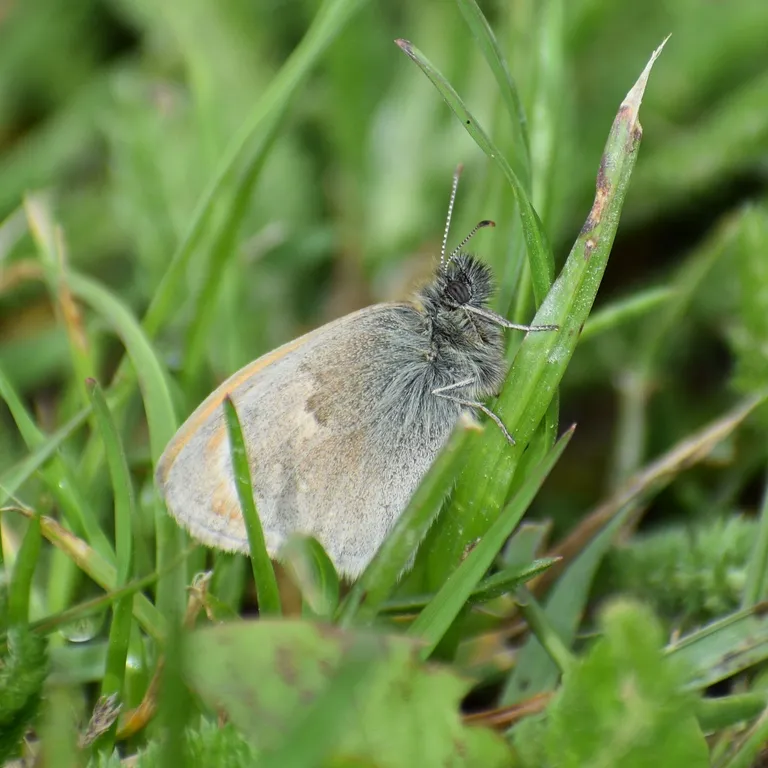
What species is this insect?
Coenonympha pamphilus
